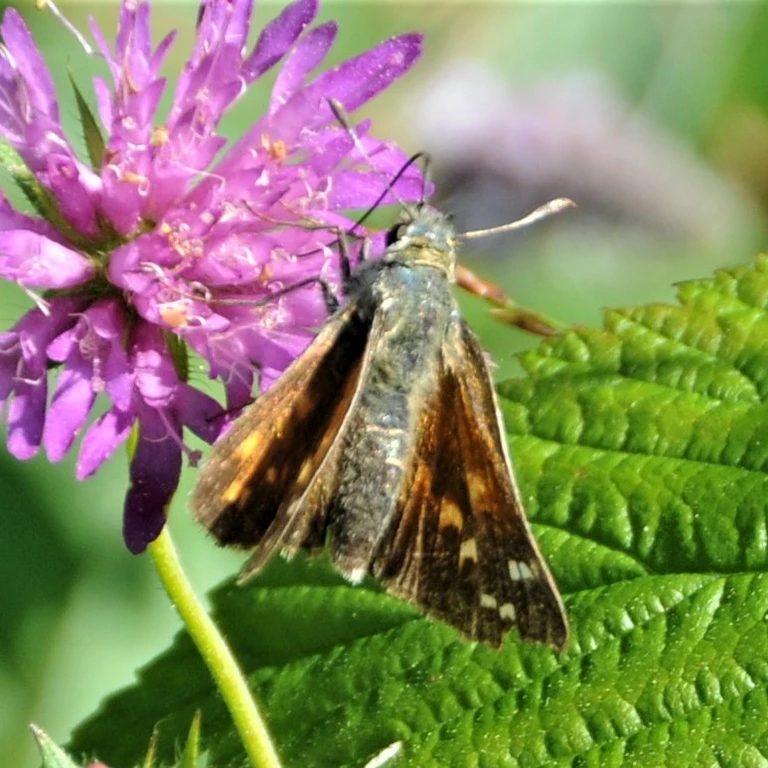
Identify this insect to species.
Hesperia comma
